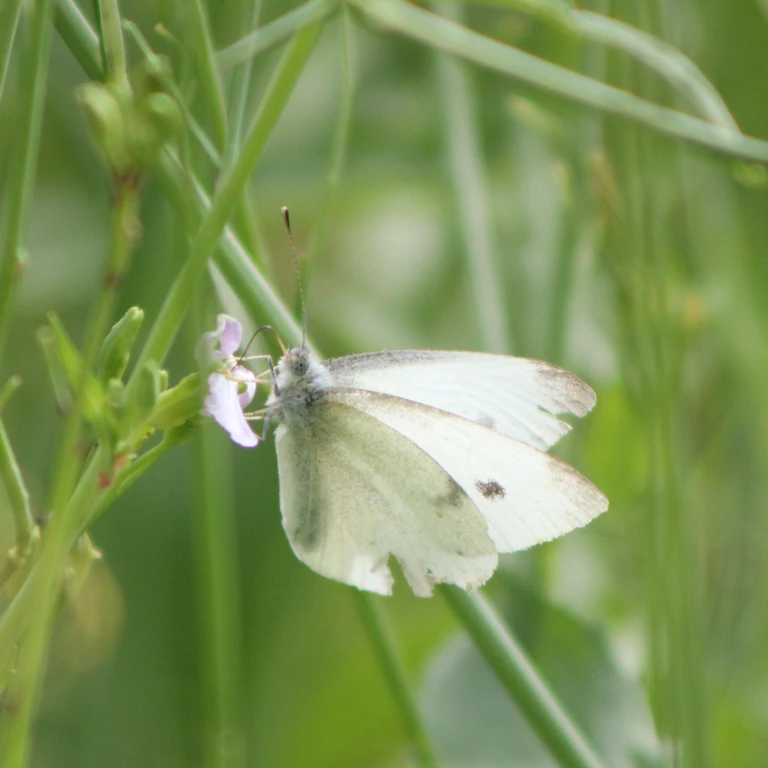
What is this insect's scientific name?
Pieris rapae
